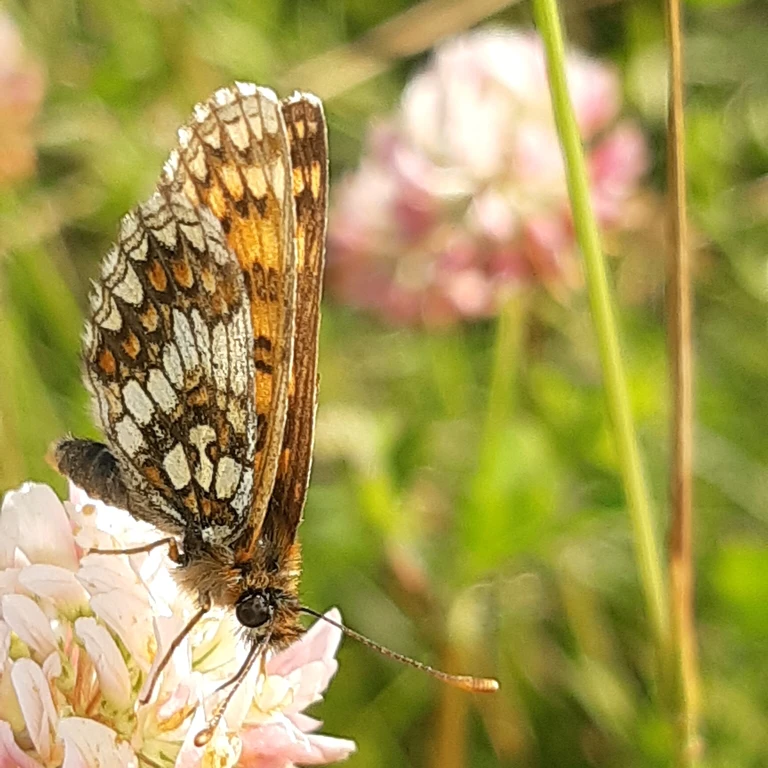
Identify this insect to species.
Melitaea aurelia (also Mellicta aurelia)
